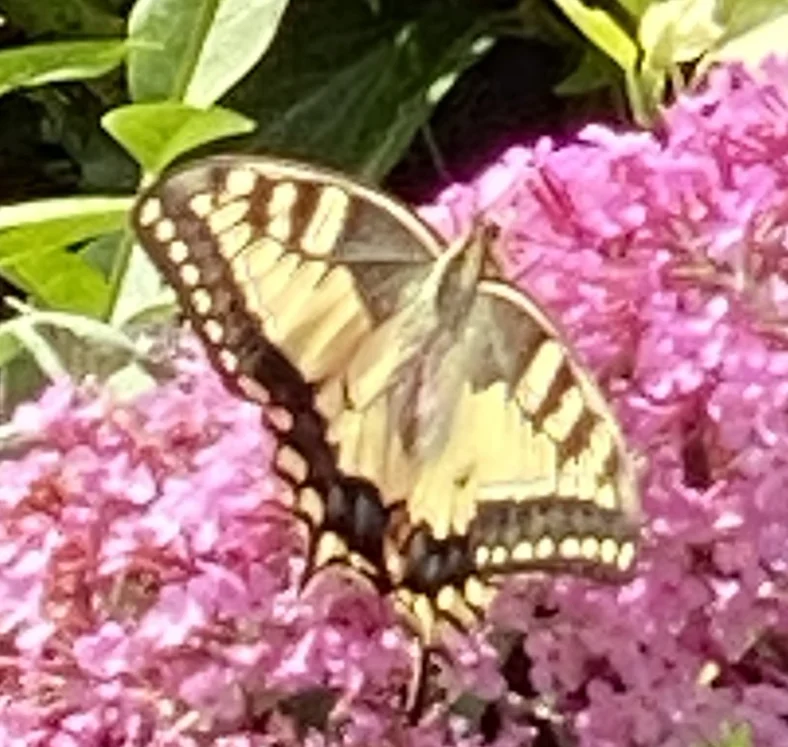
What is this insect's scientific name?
Papilio machaon
